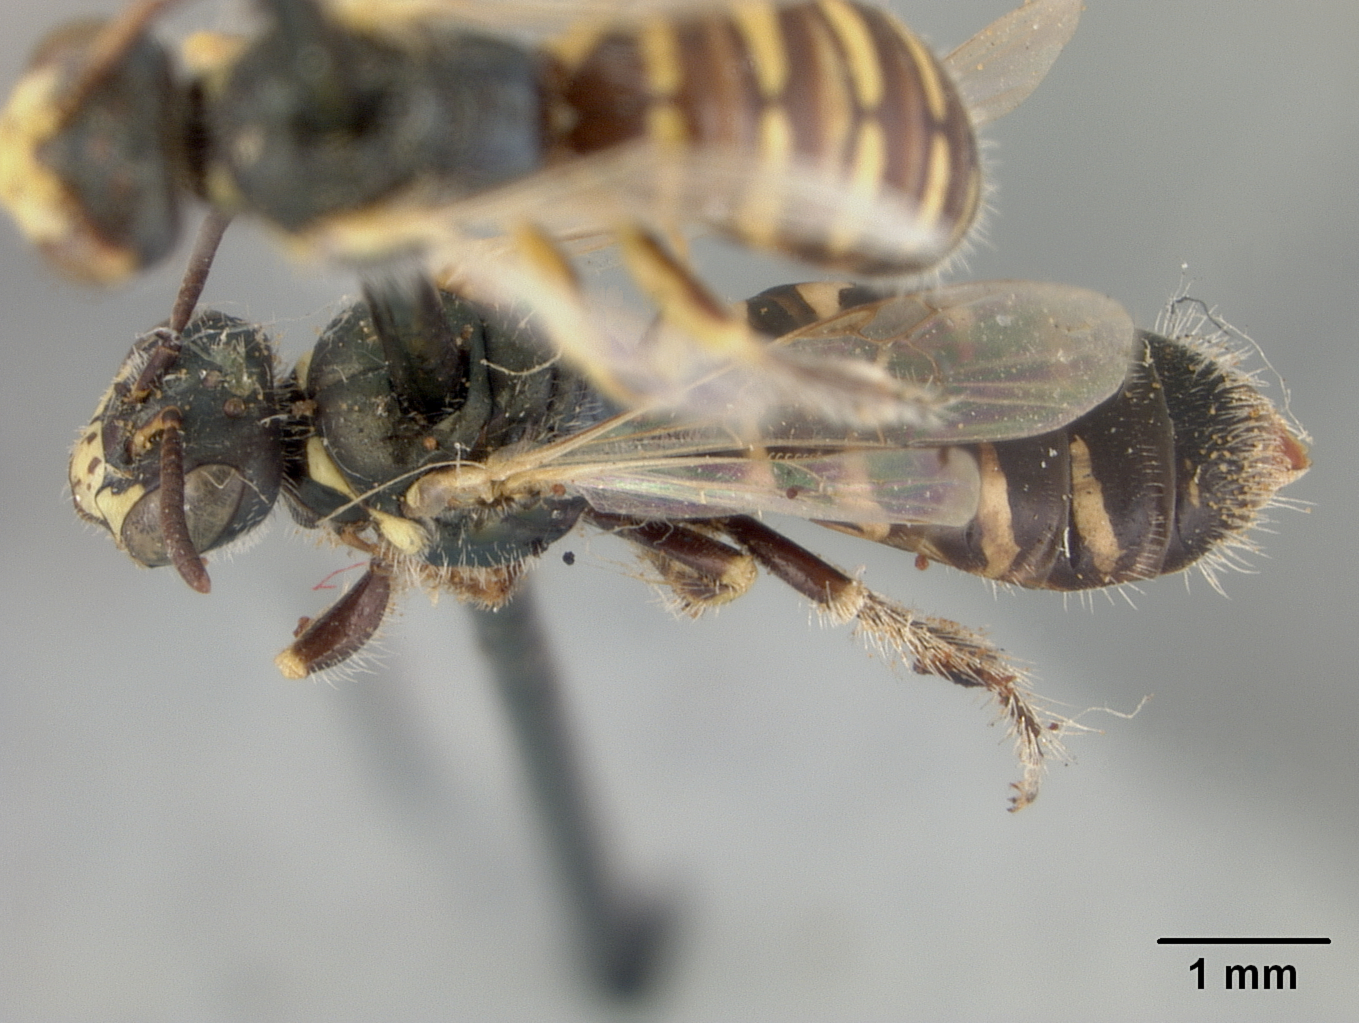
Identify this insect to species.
Perdita cockerelli
